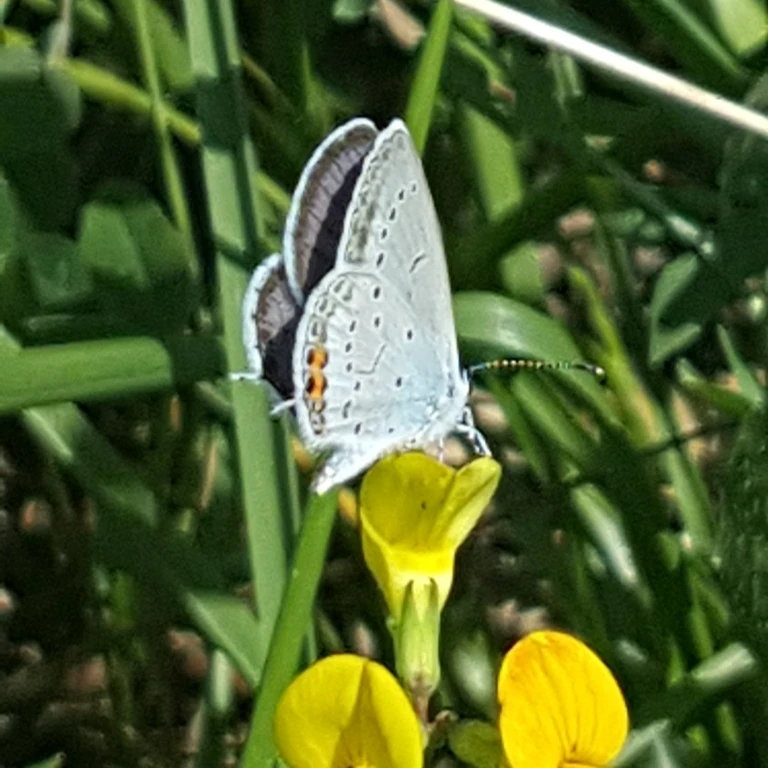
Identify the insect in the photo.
Cupido argiades (also Elkalyce argiades)
